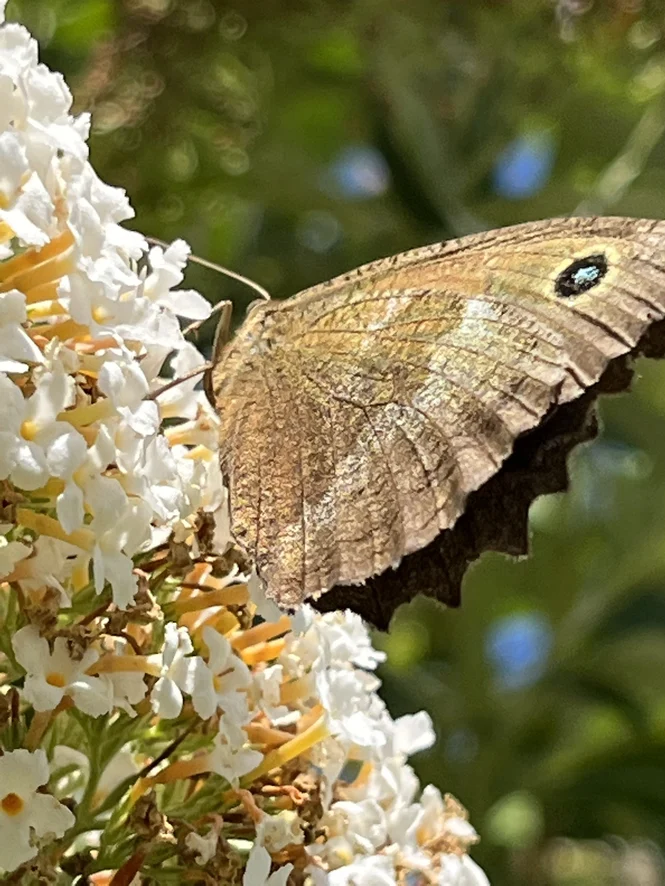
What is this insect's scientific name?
Minois dryas
